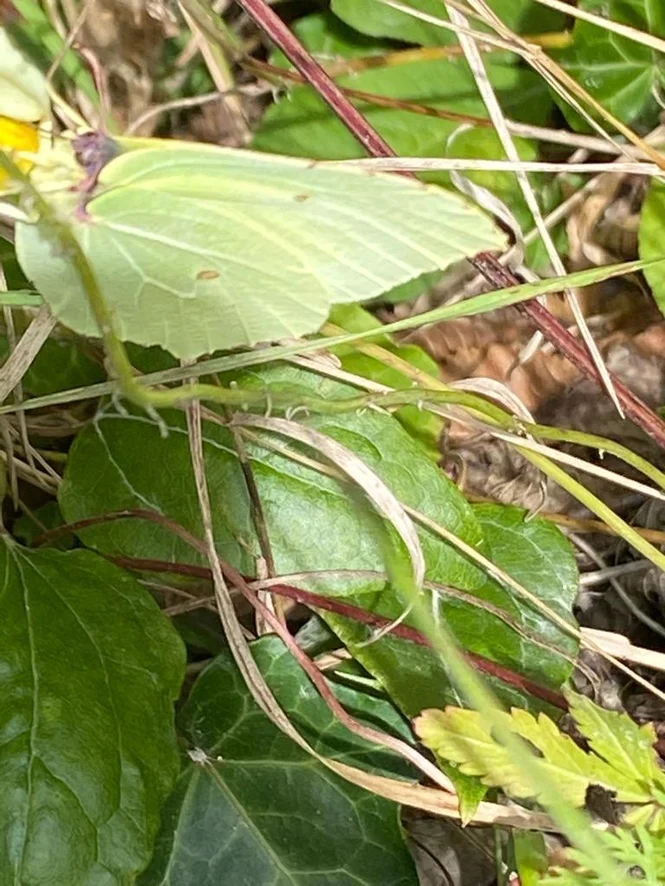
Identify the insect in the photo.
Gonepteryx rhamni
